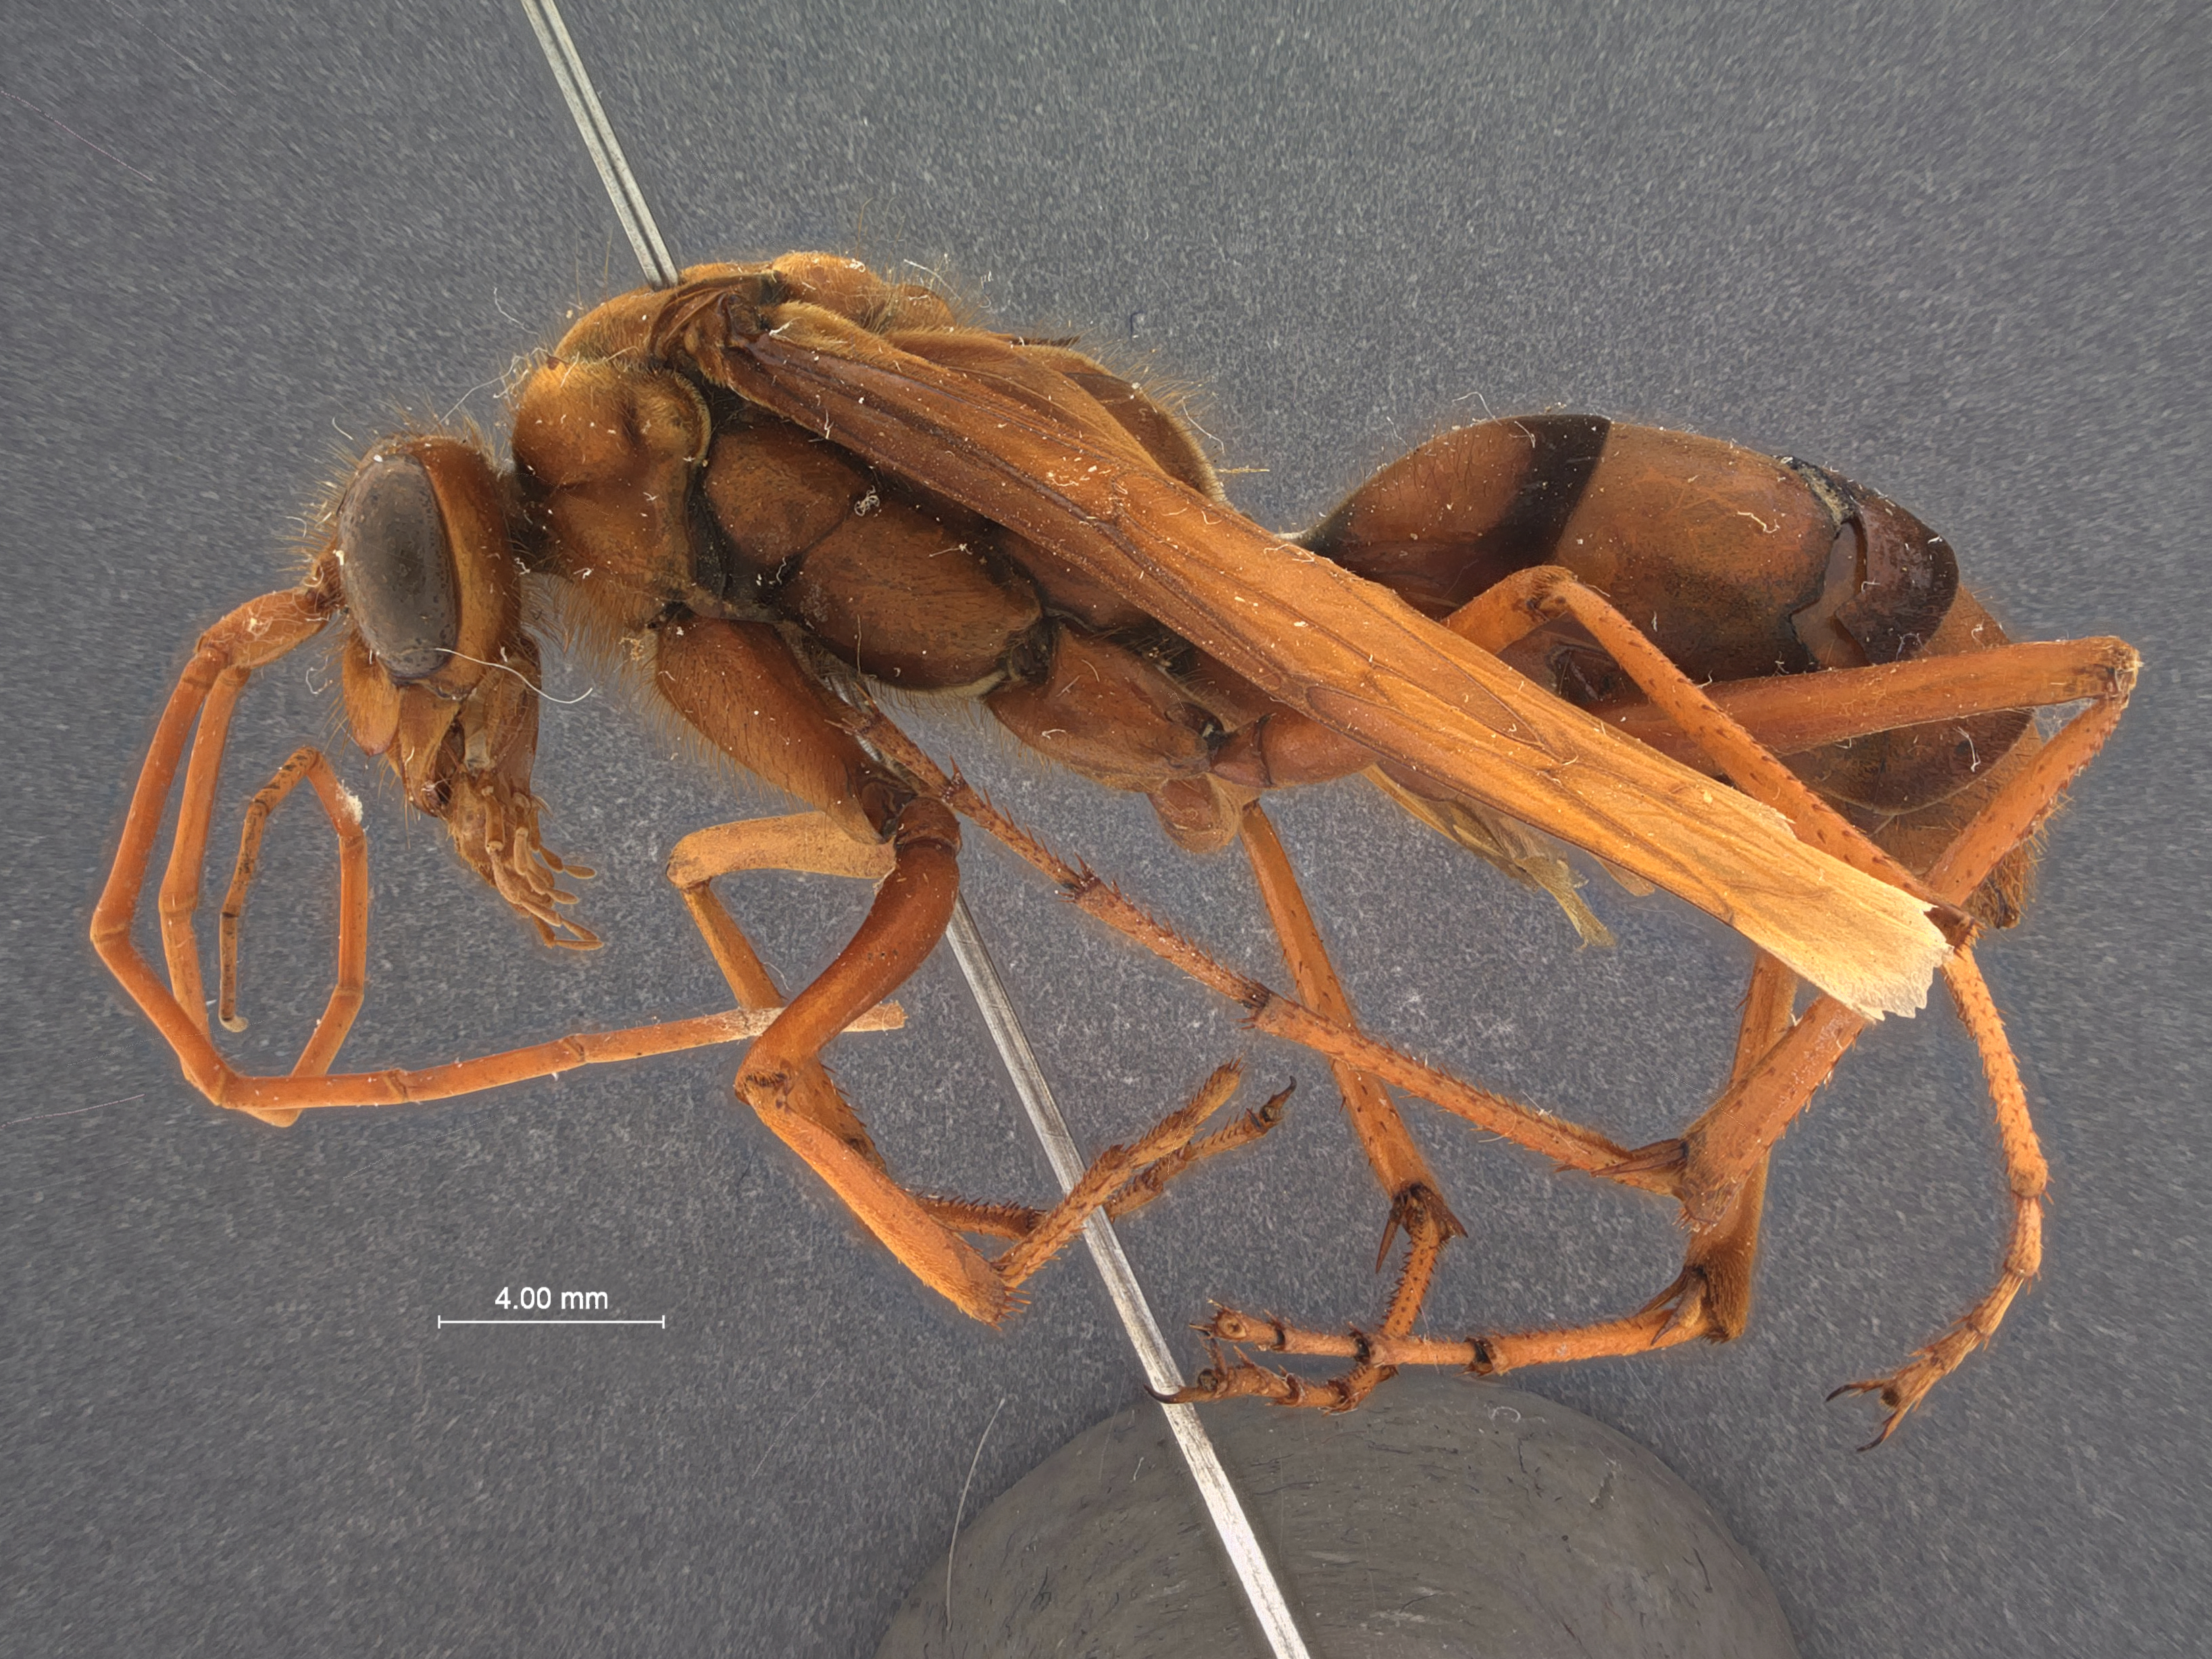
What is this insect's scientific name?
Leptodialepsis veddas
